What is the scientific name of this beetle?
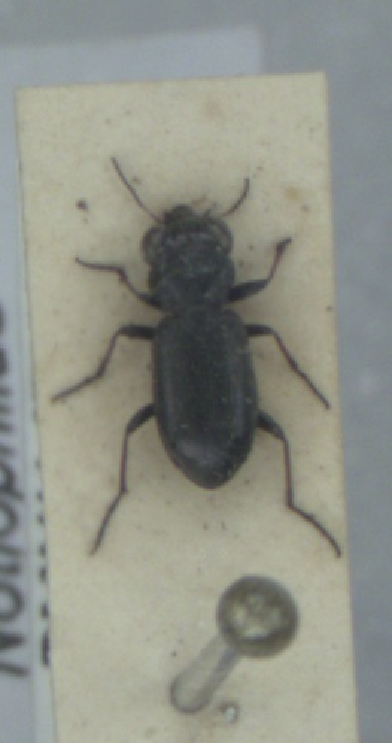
Notiophilus palustris
